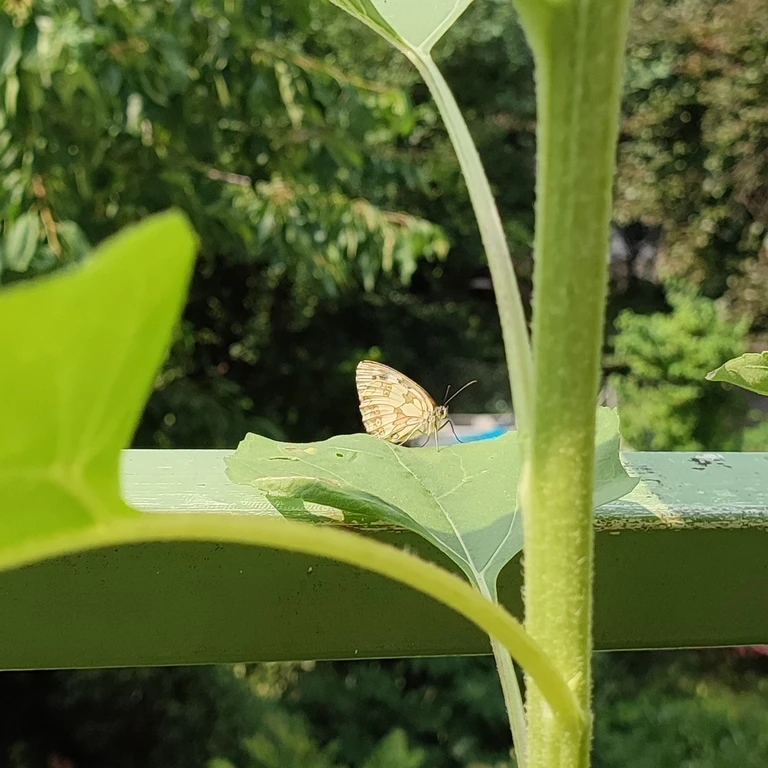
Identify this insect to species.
Melanargia galathea
